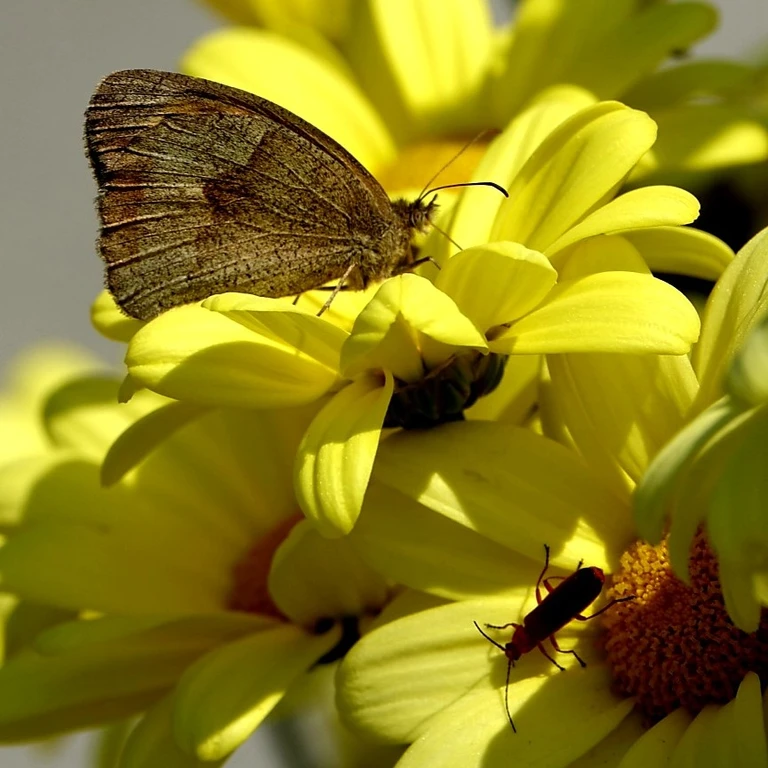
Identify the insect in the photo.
Maniola jurtina
